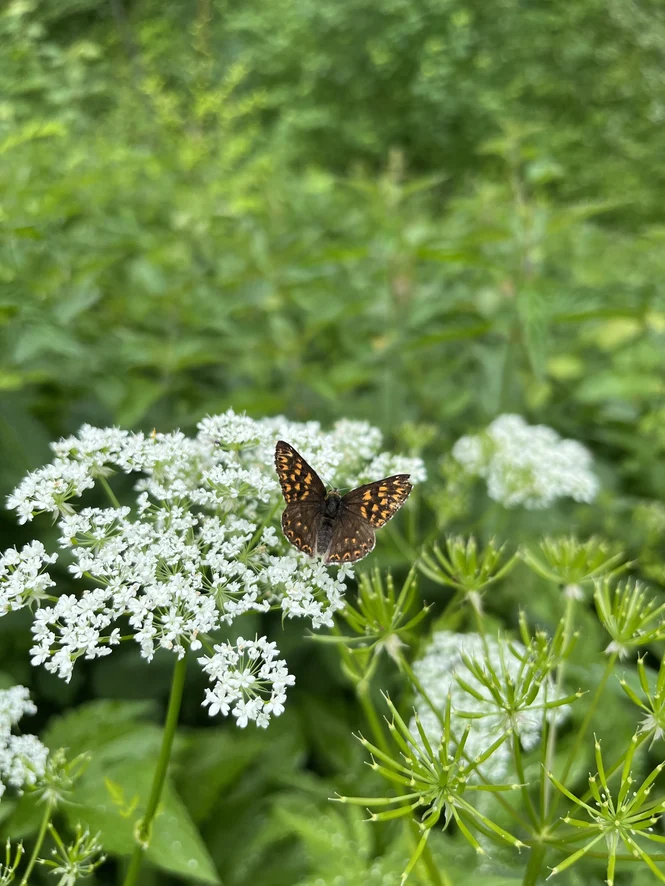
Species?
Hamearis lucina
